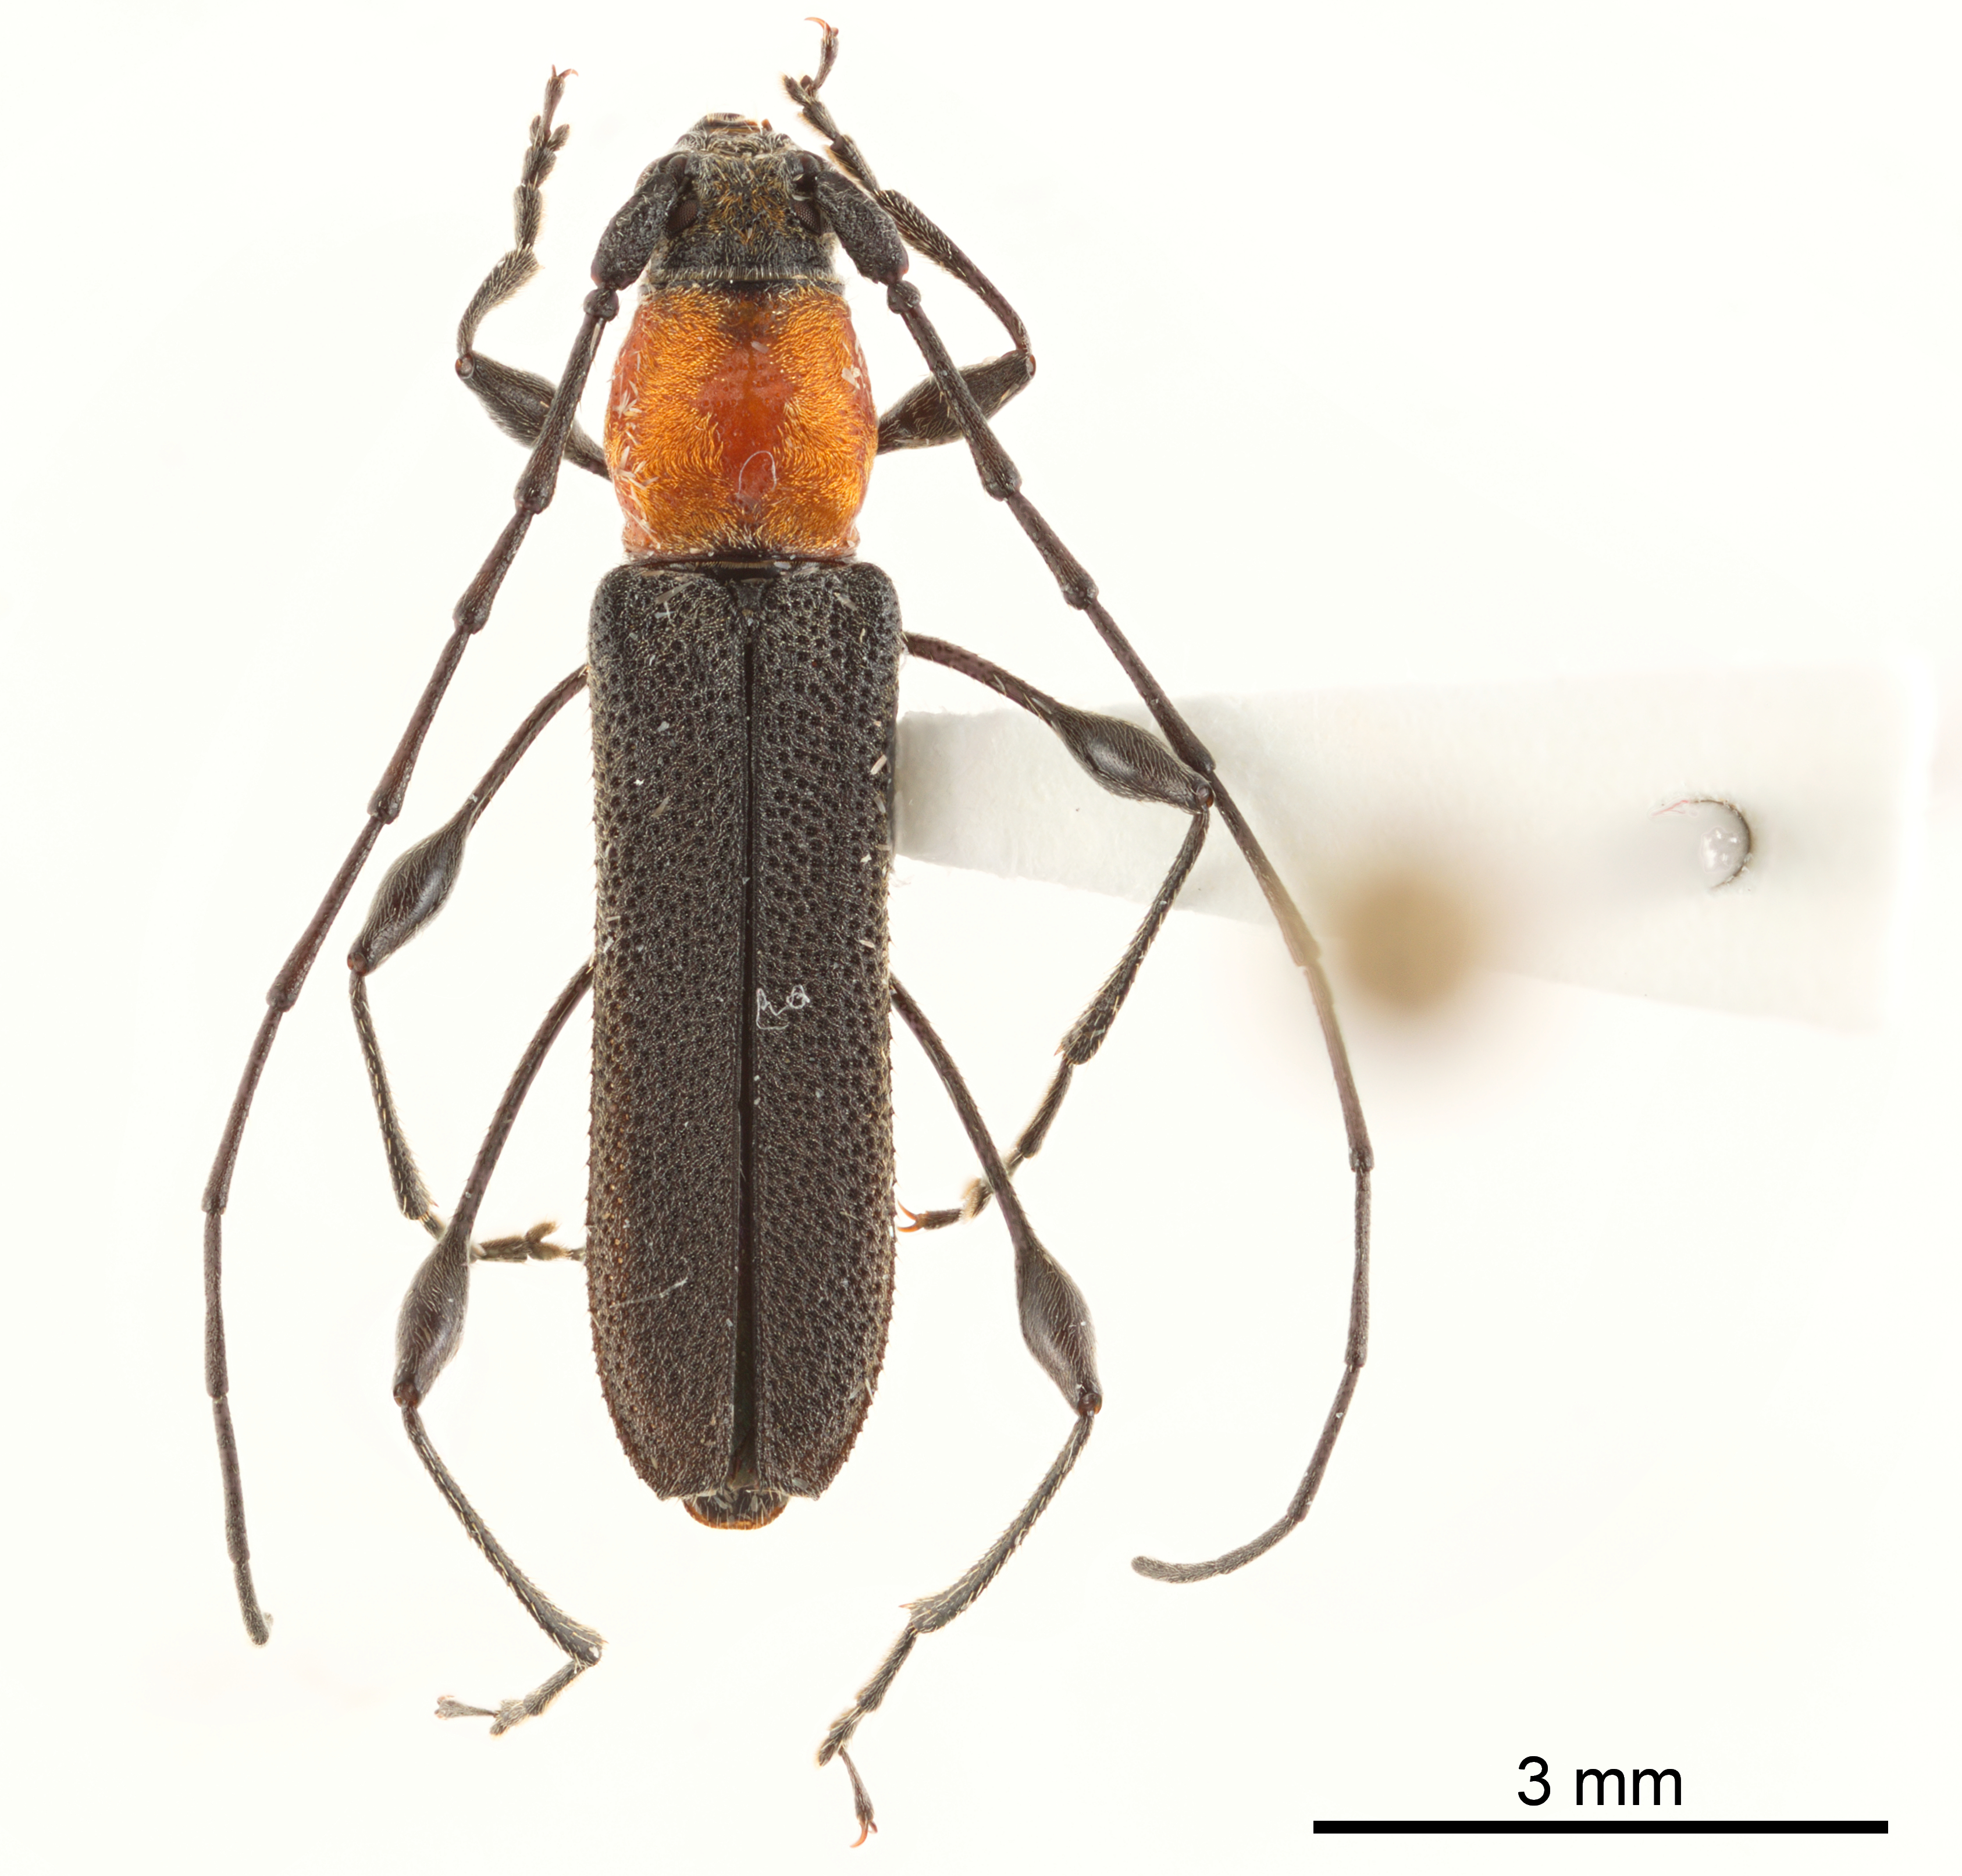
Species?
Rhopalophora meeskei
